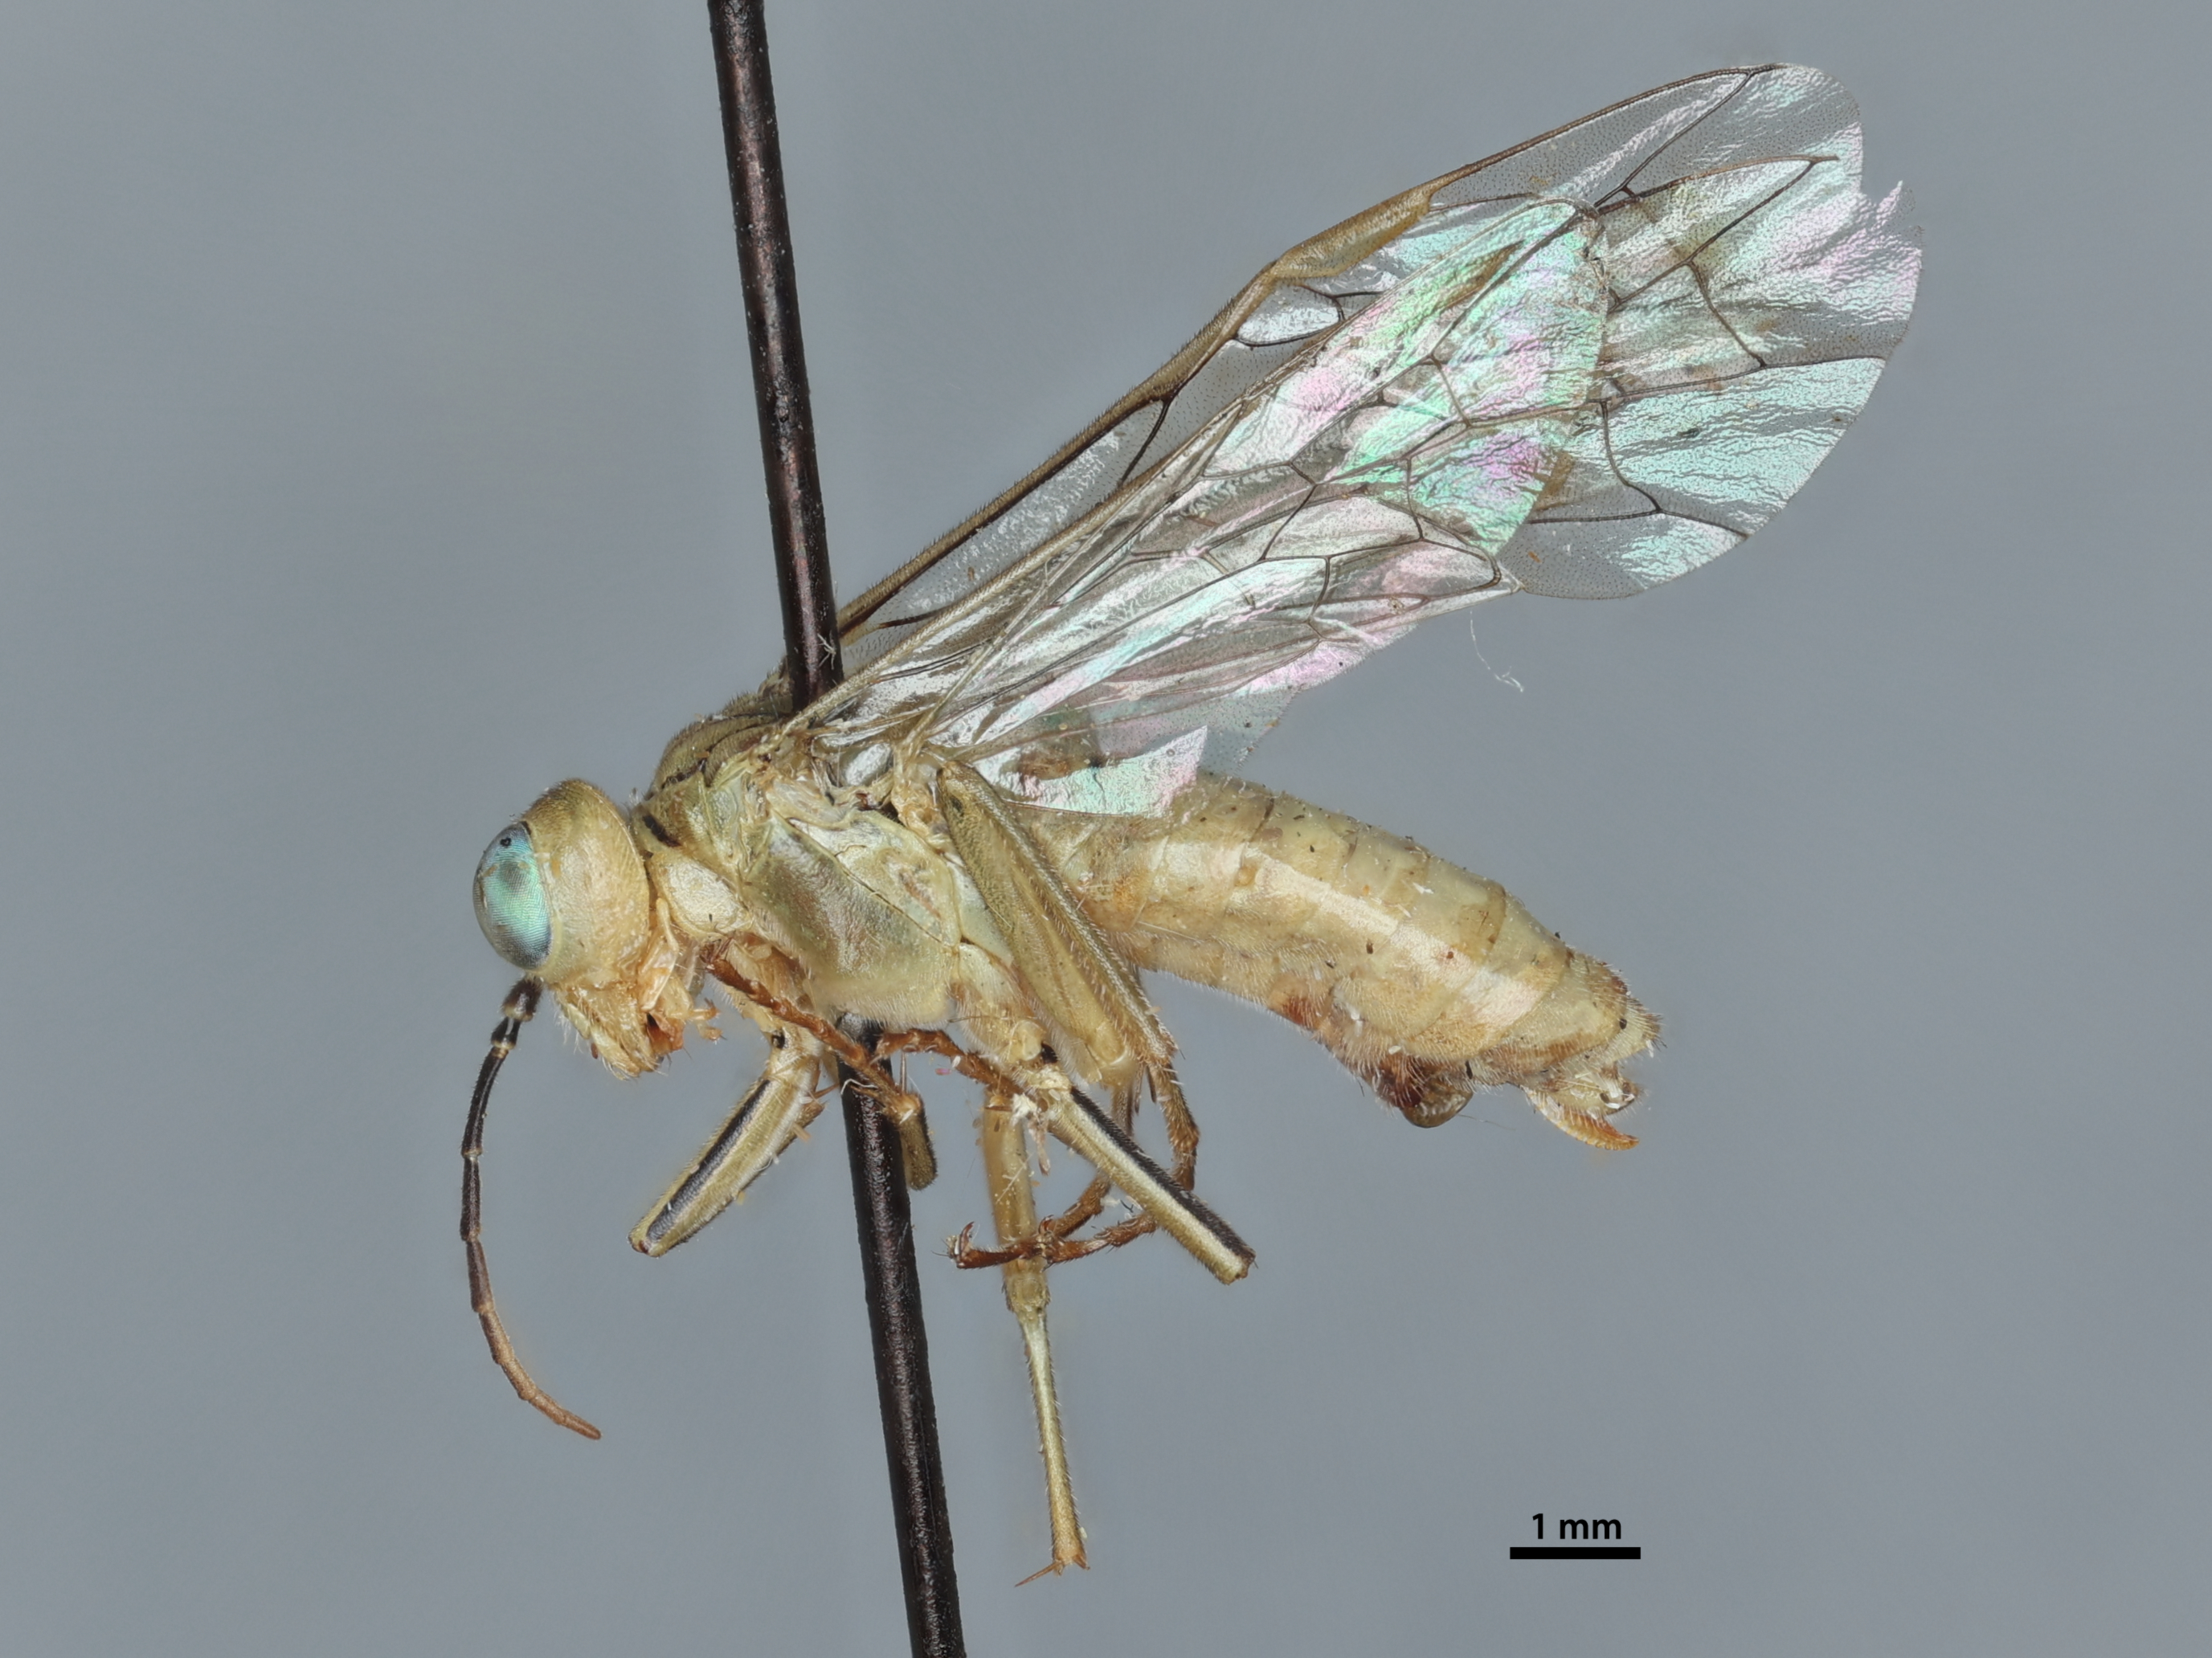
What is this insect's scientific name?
Tenthredo chlorogaster
